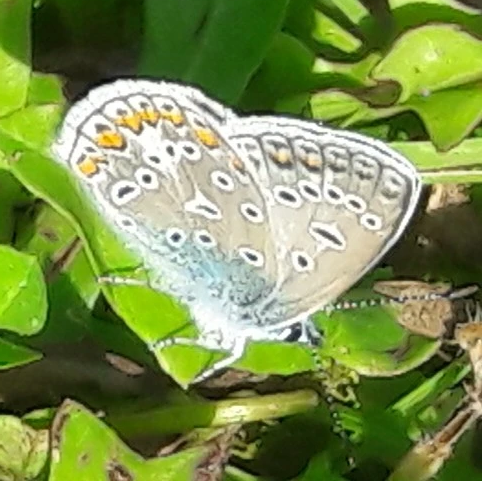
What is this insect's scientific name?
Polyommatus icarus
